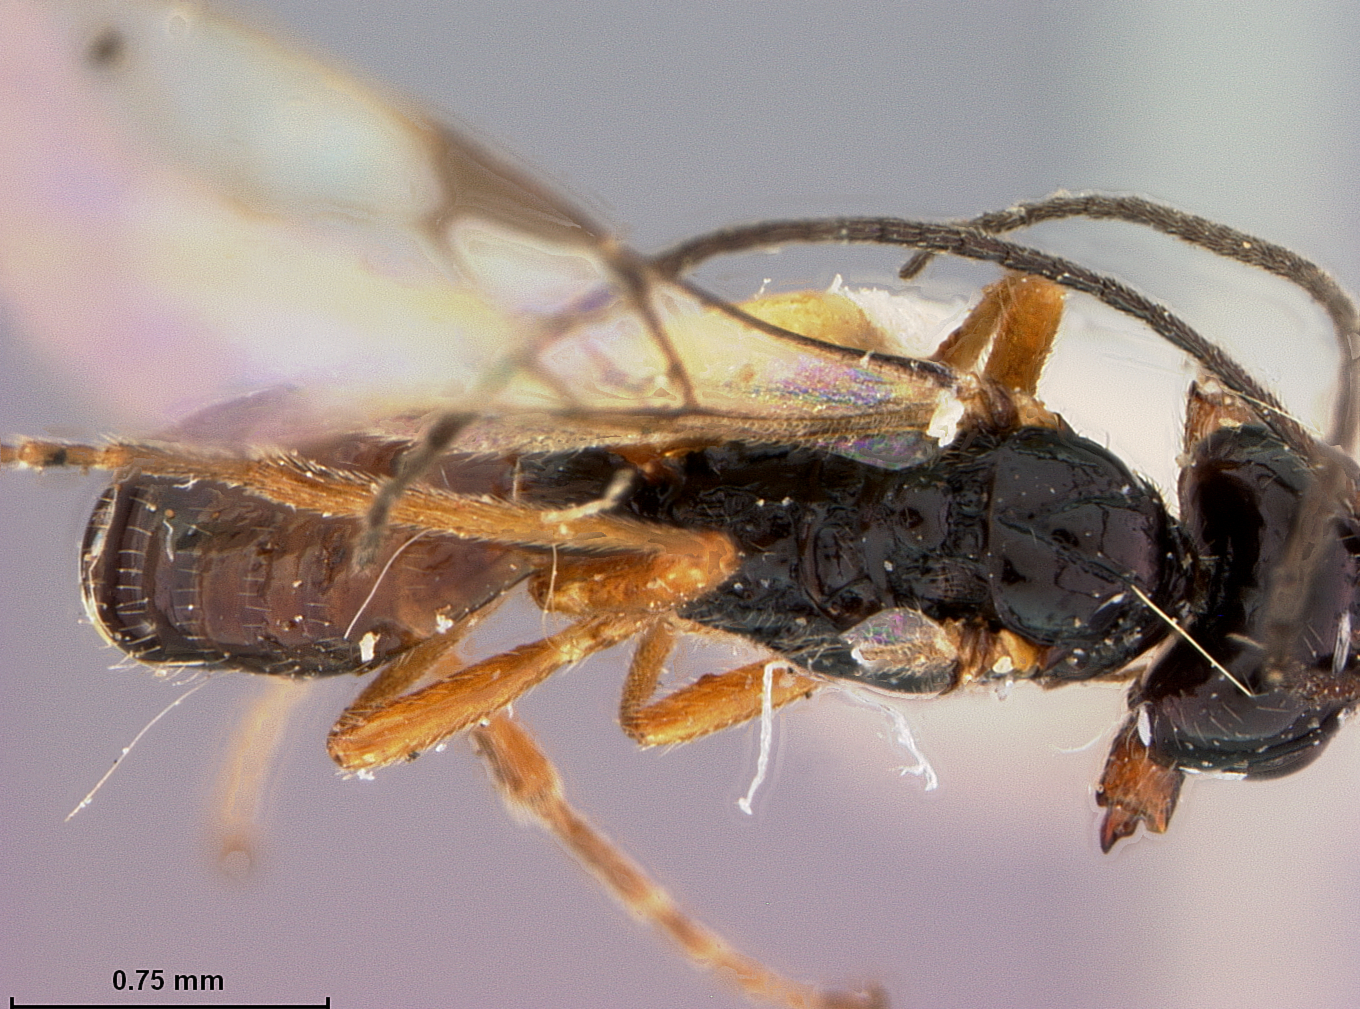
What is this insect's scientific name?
Phaenocarpa disinguenda
